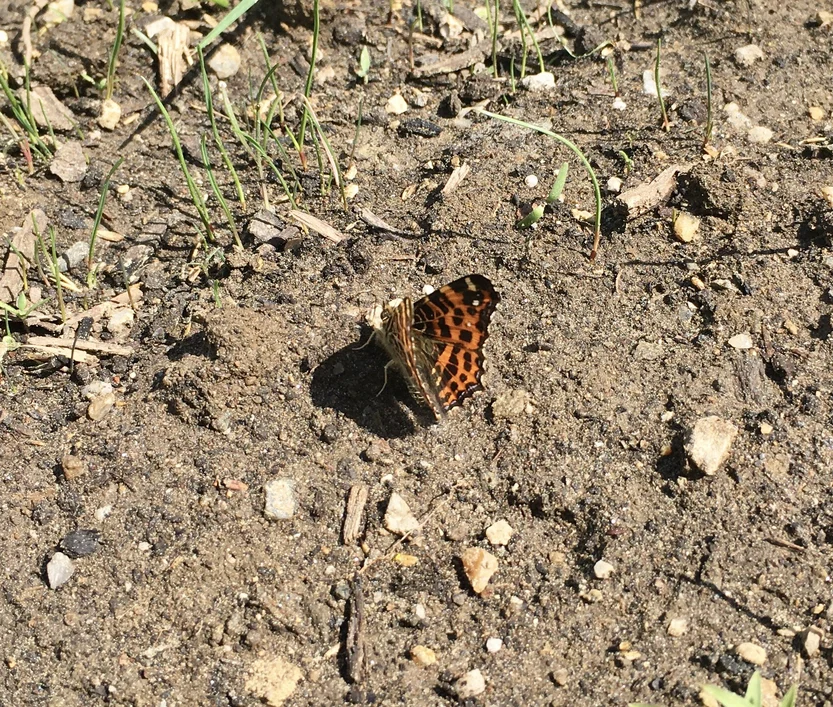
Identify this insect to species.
Araschnia levana
